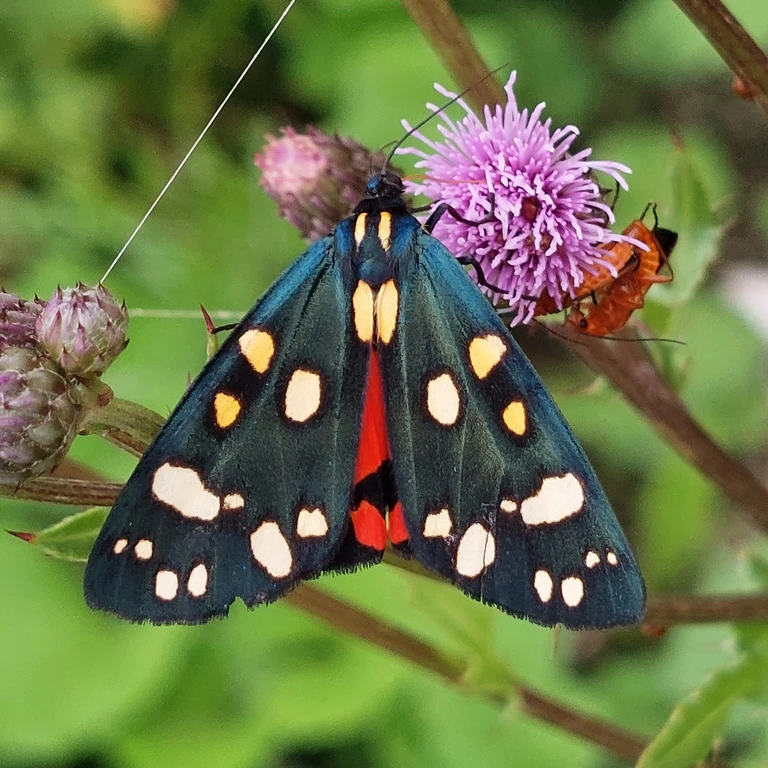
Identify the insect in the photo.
Callimorpha dominula
